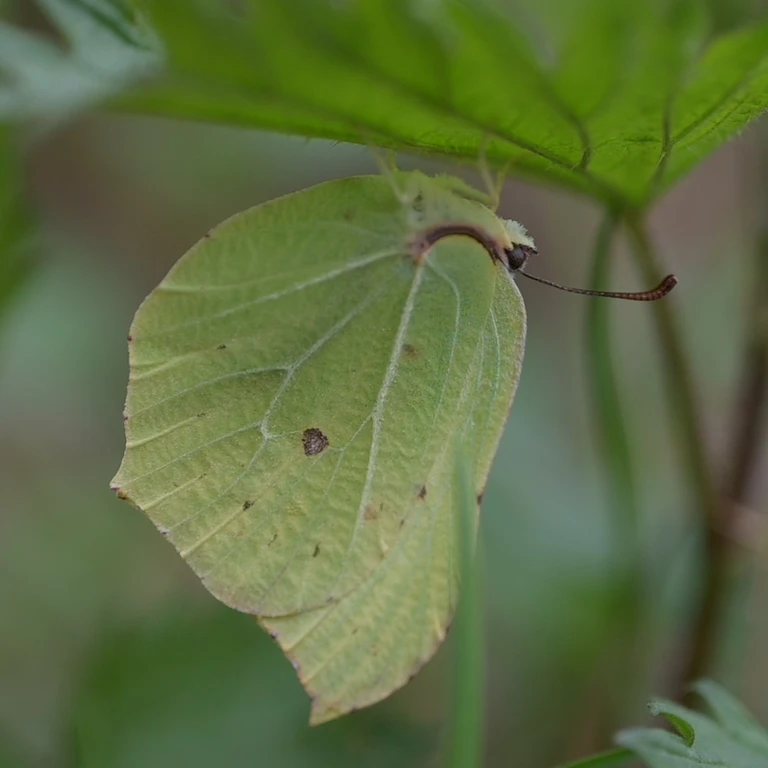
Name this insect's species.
Gonepteryx rhamni
